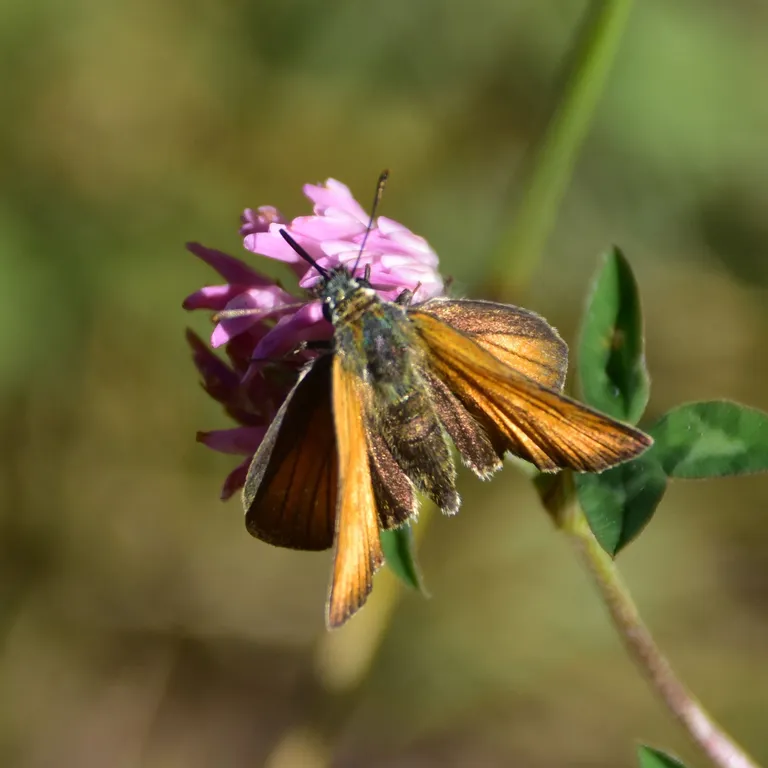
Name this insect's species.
Thymelicus sylvestris
